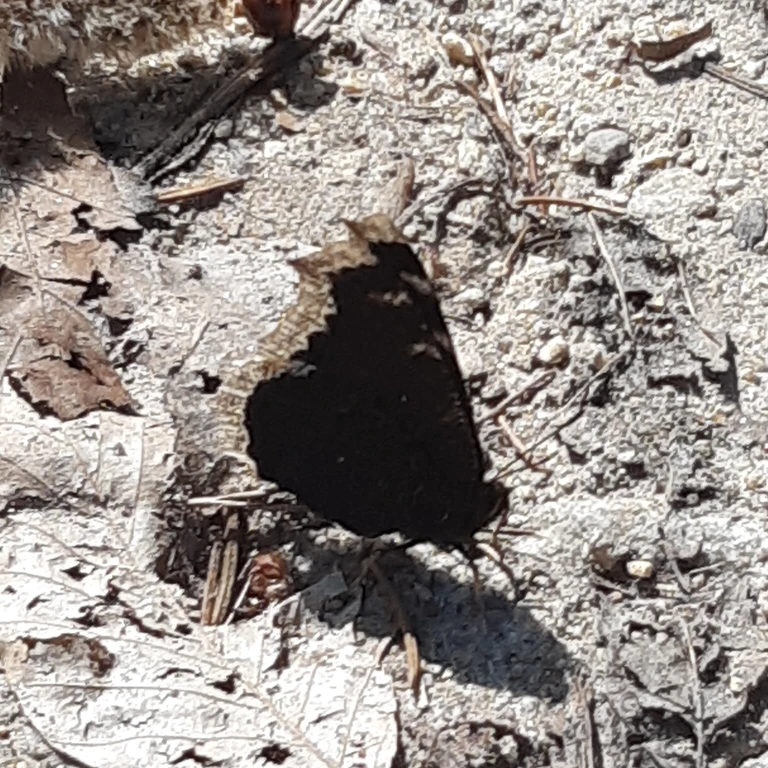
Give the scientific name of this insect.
Nymphalis antiopa
